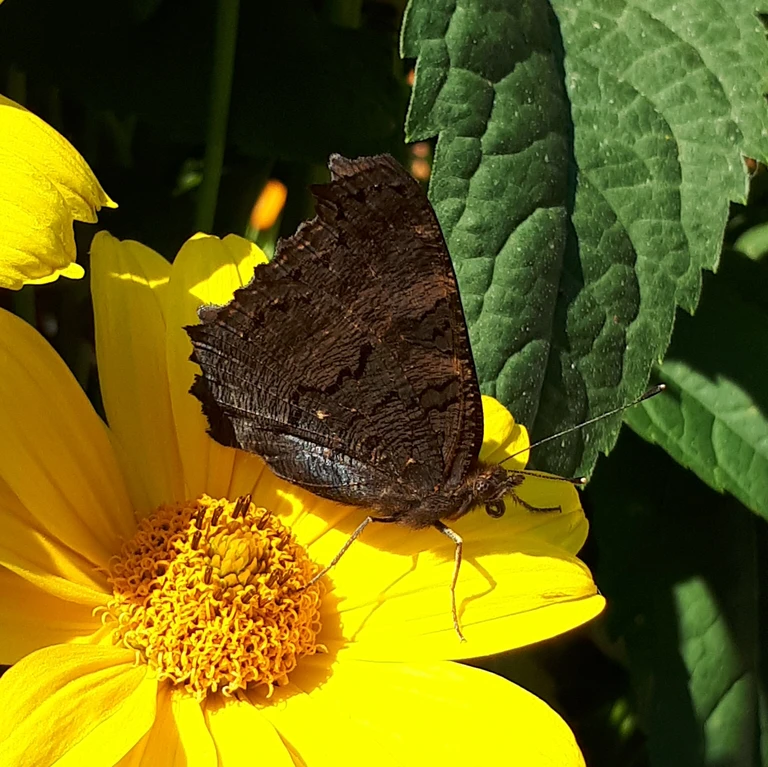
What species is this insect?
Aglais io
